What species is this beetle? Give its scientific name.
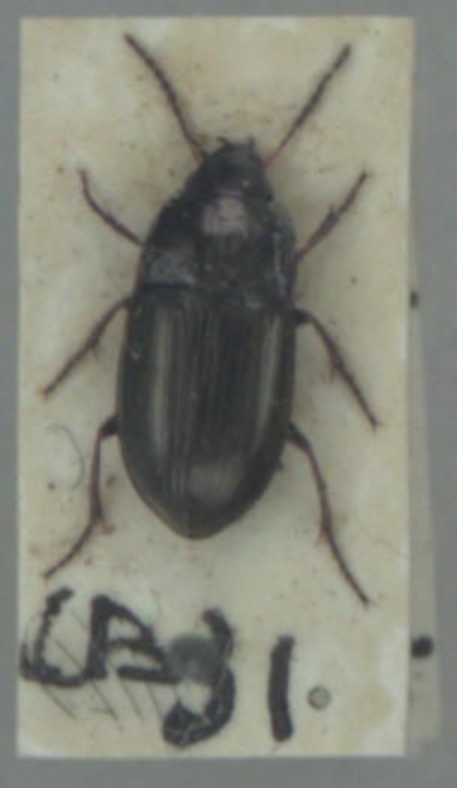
Amara communis
